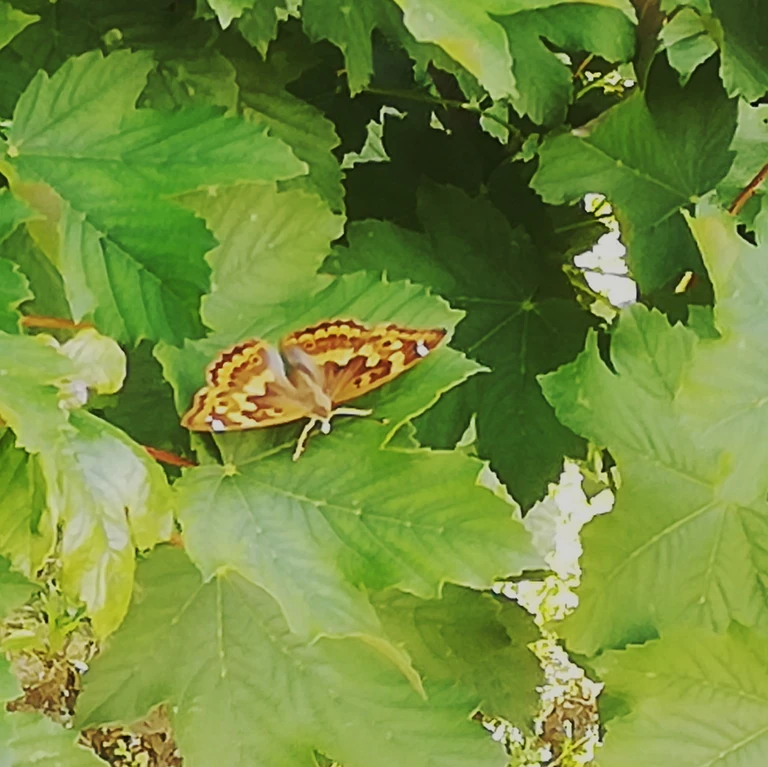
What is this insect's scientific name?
Apatura ilia
